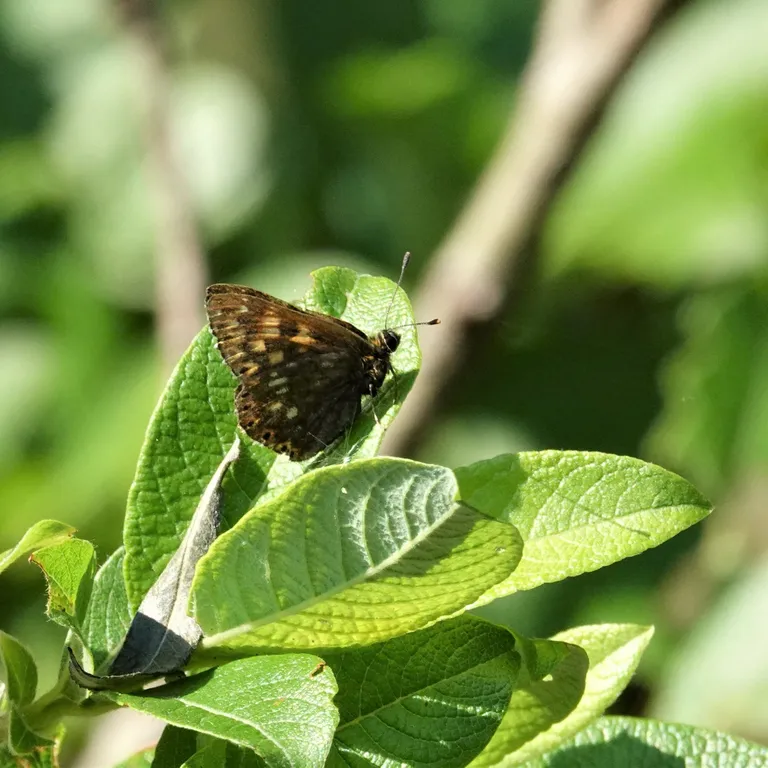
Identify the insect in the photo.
Hamearis lucina
